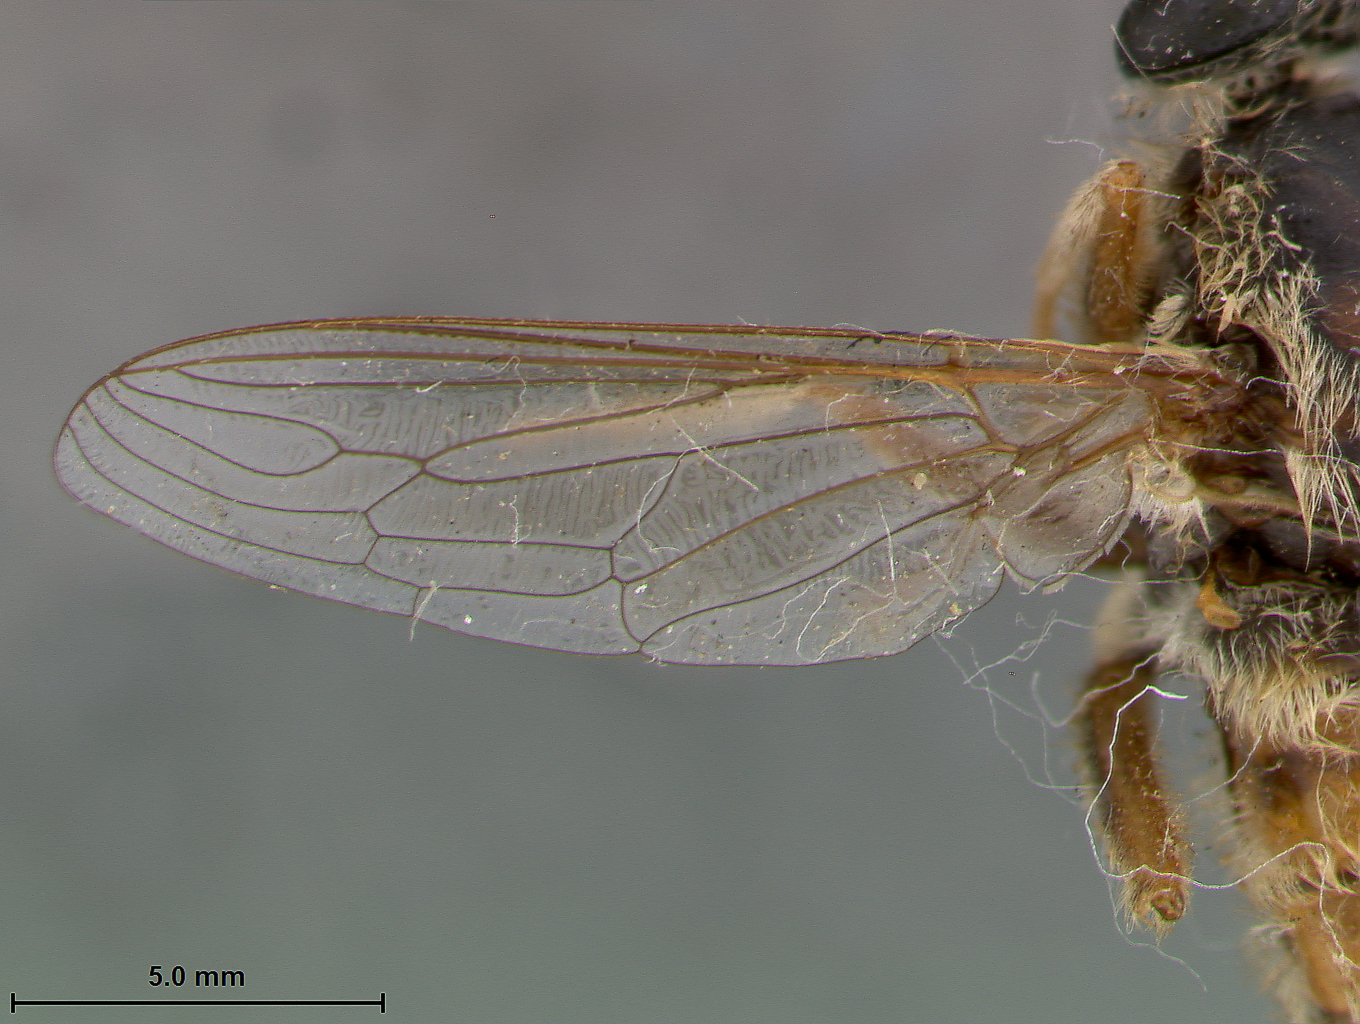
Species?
Rhaphiomidas painteri
